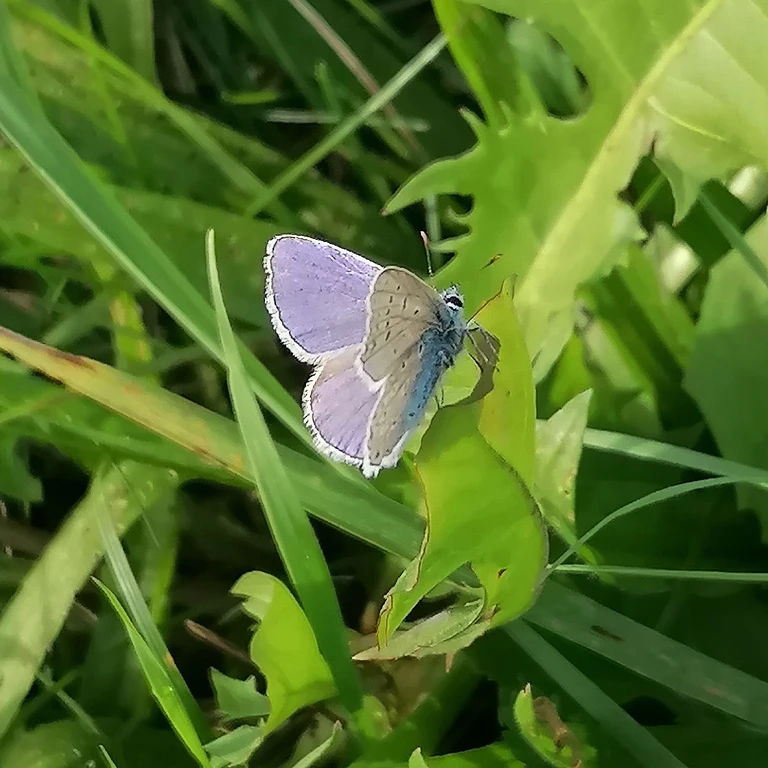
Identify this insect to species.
Polyommatus icarus
